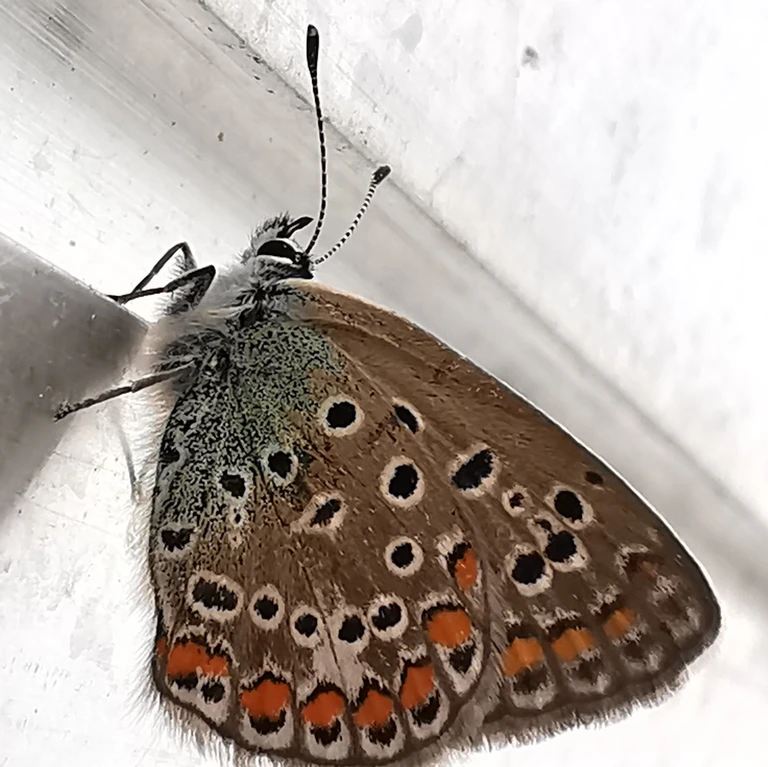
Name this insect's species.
Polyommatus icarus
